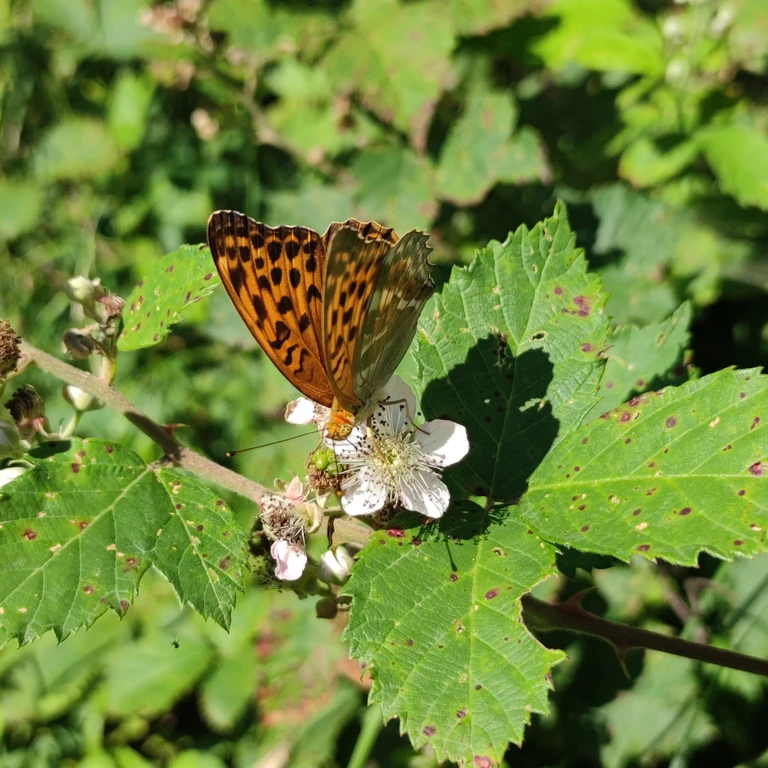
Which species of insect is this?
Argynnis paphia
